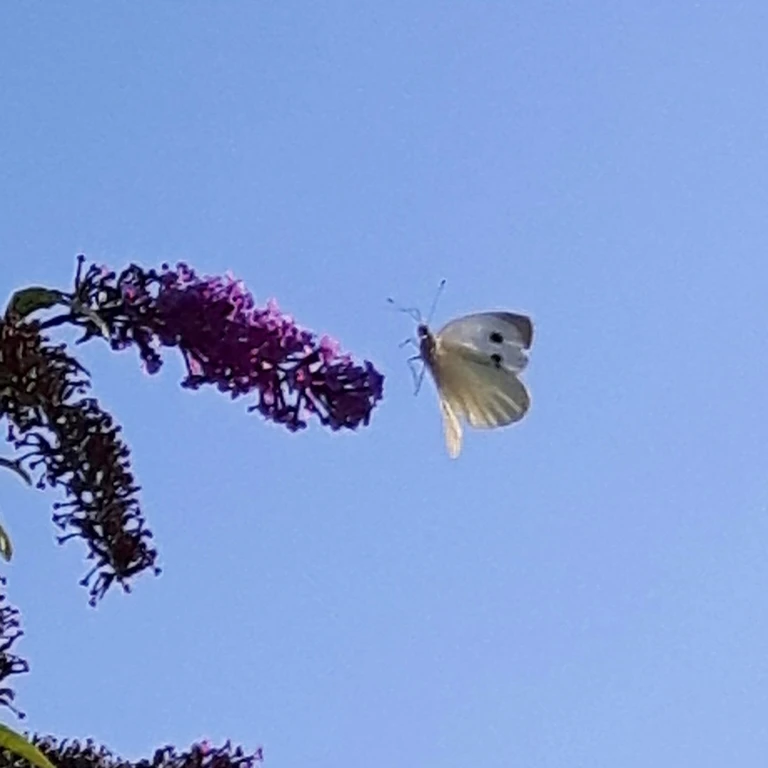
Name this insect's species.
Pieris brassicae
